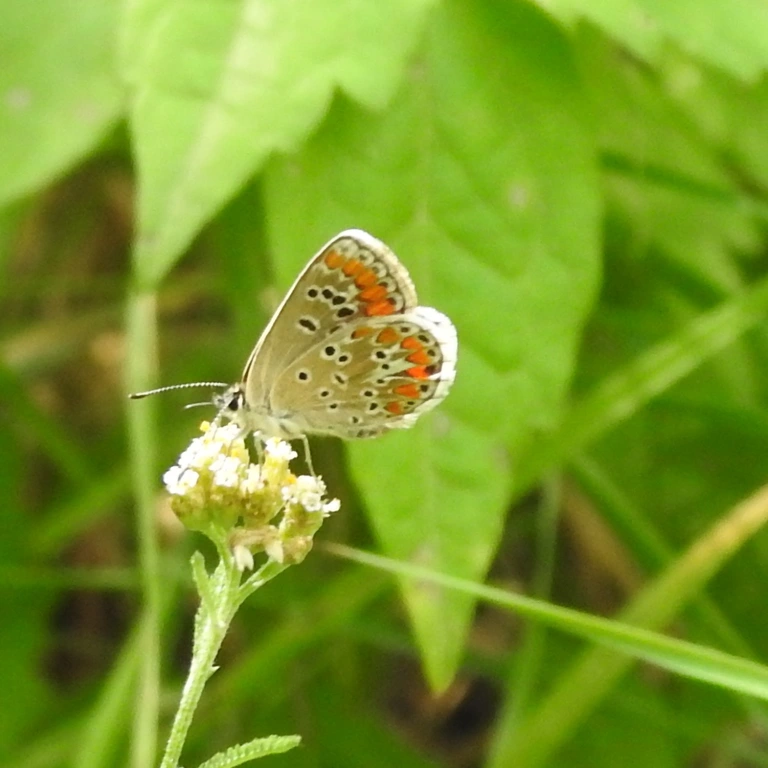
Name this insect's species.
Aricia agestis/artaxerxes
